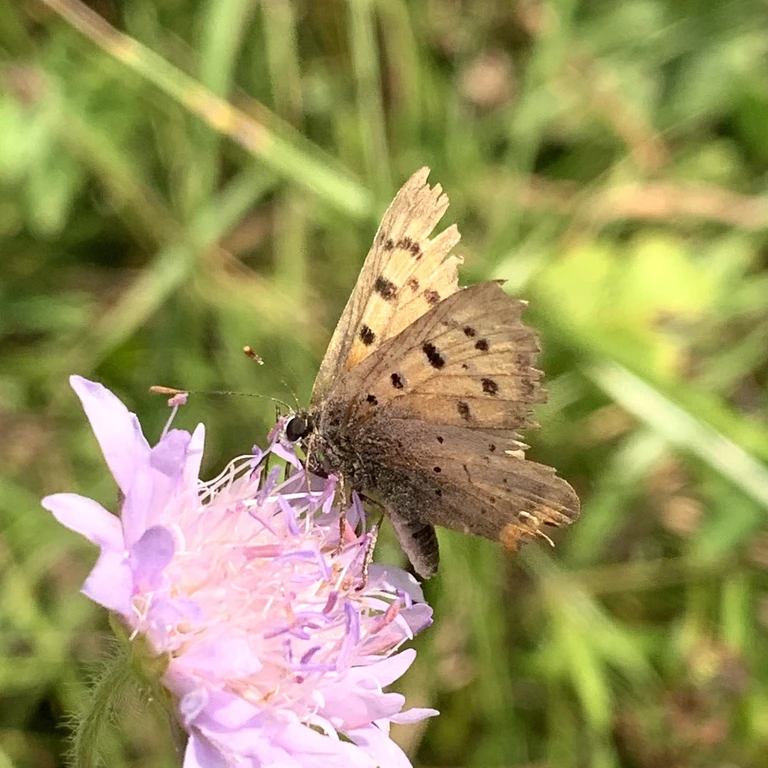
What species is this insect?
Lycaena phlaeas
